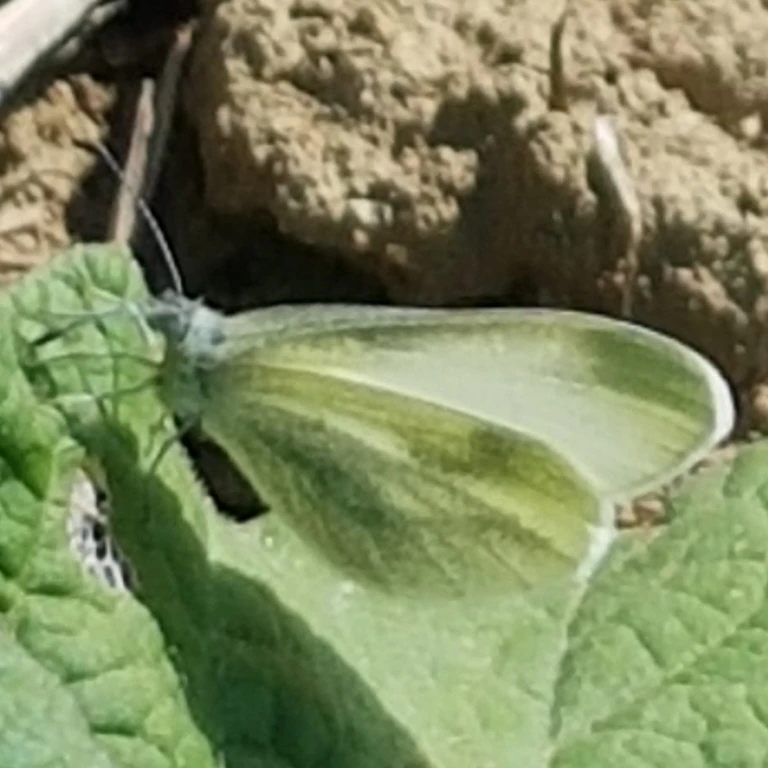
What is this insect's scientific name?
Leptidea sinapis/juvernica
